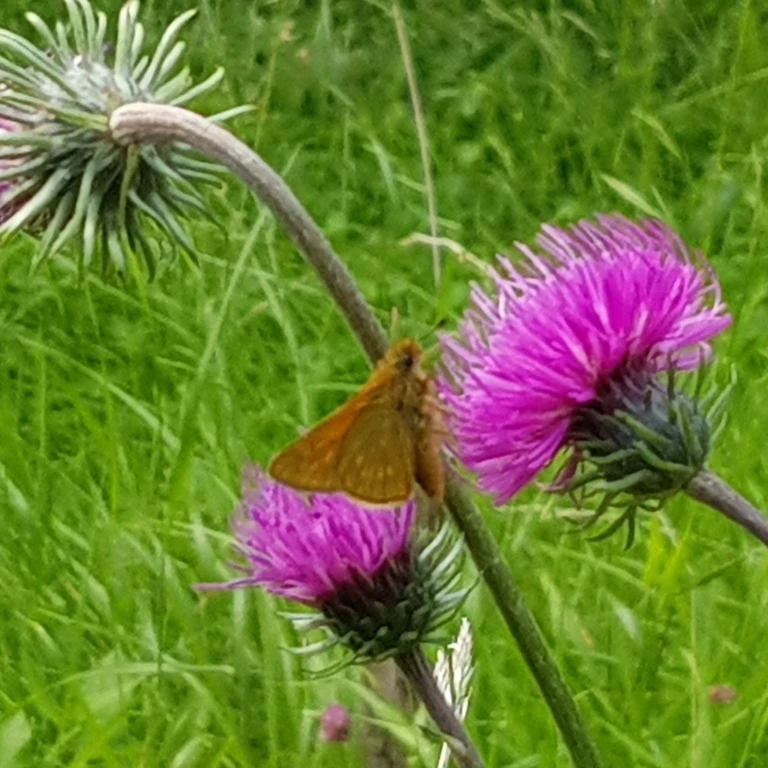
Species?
Ochlodes sylvanus (also Ochlodes venata)
